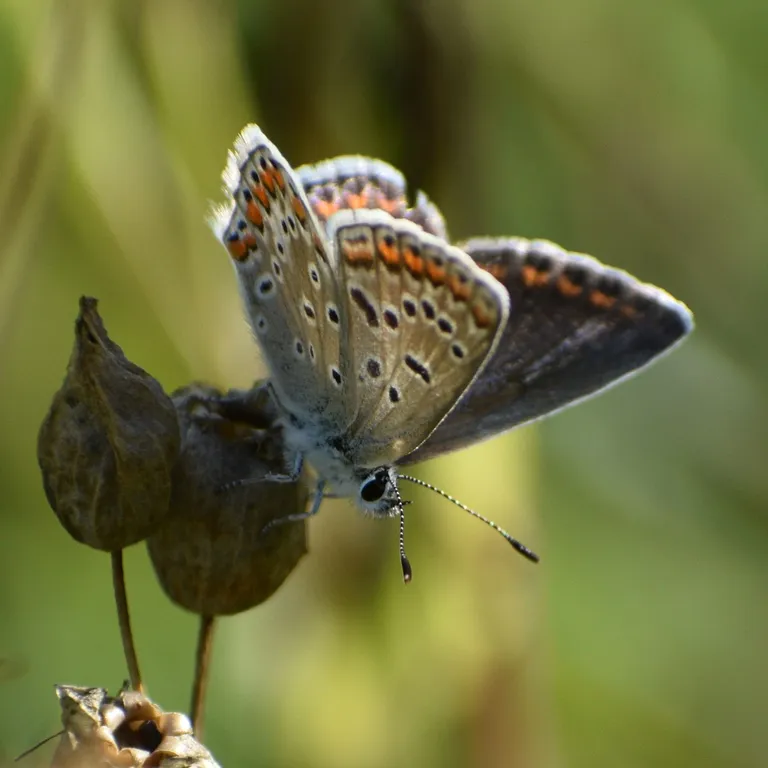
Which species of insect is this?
Polyommatus icarus
